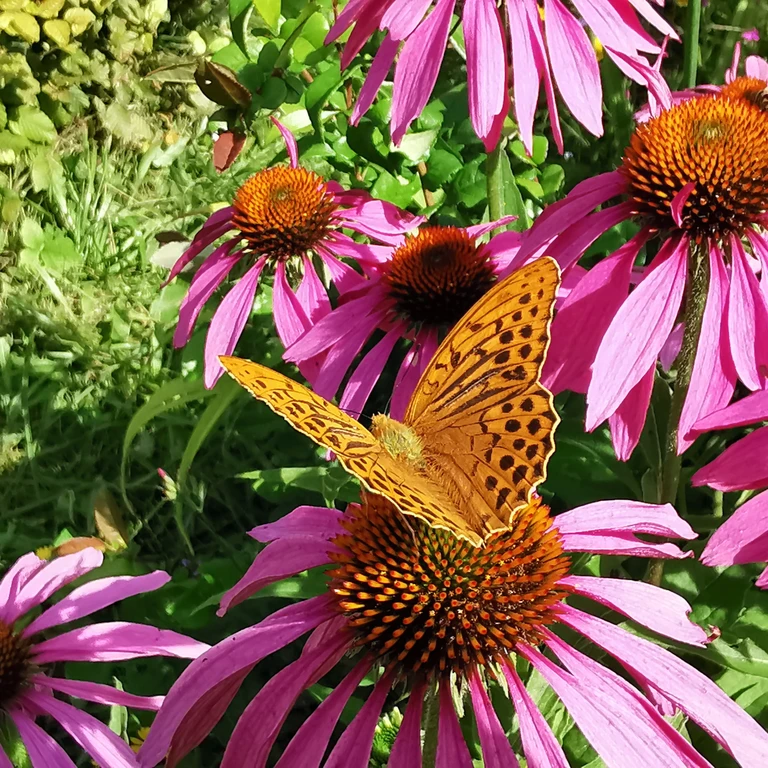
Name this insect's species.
Argynnis paphia
